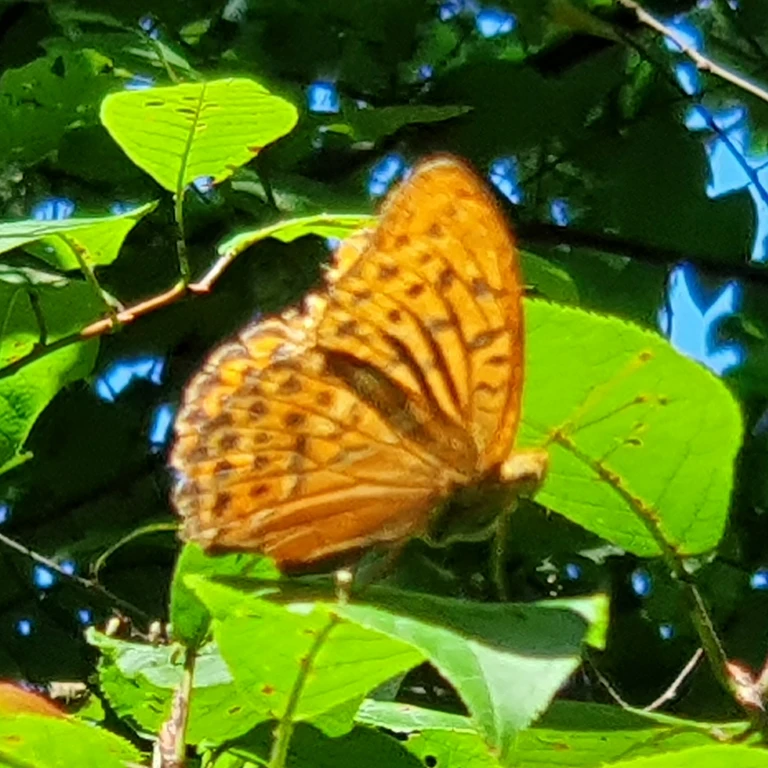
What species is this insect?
Argynnis paphia
